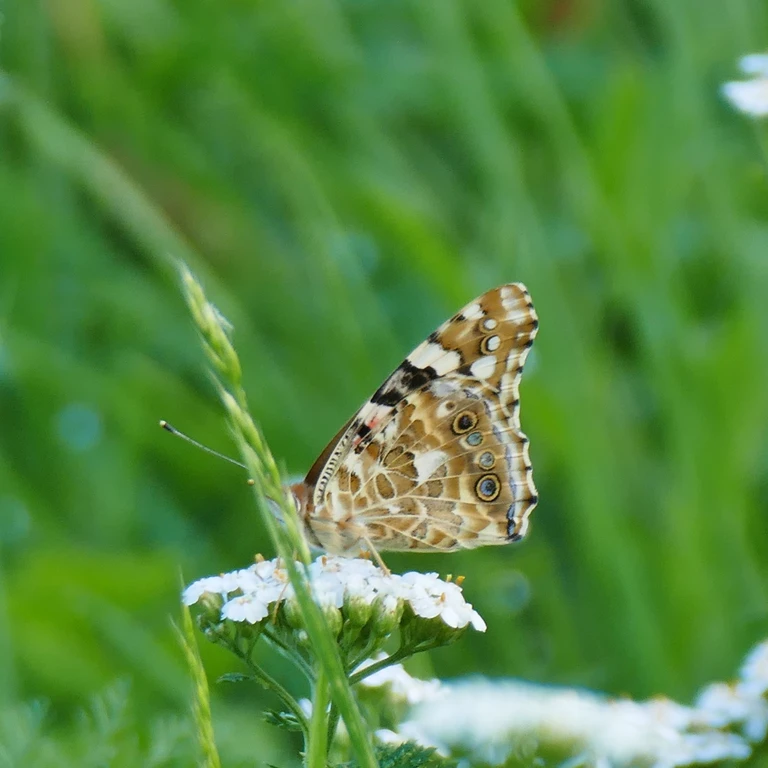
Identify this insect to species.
Vanessa cardui
